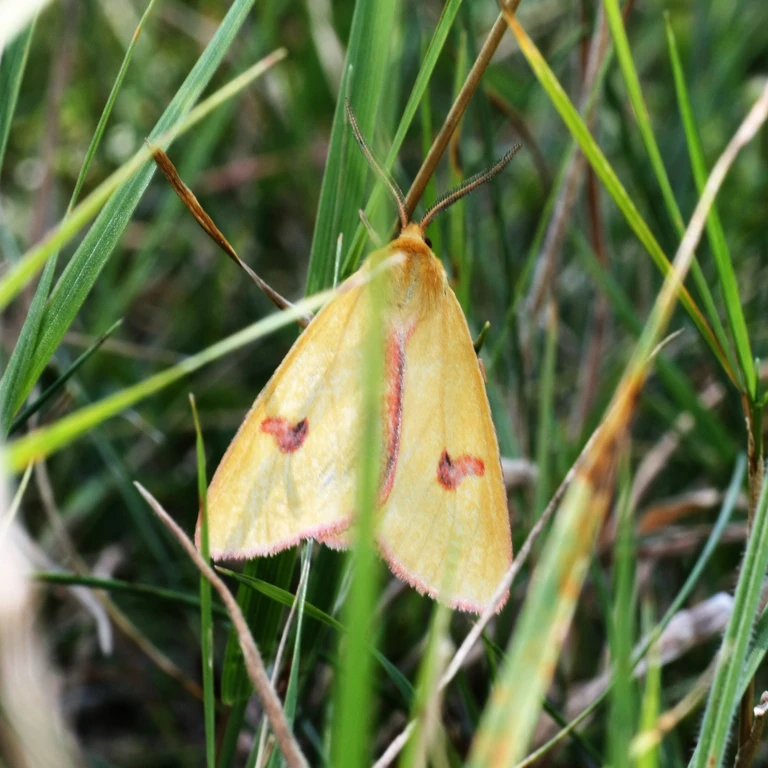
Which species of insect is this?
Diacrisia sannio
